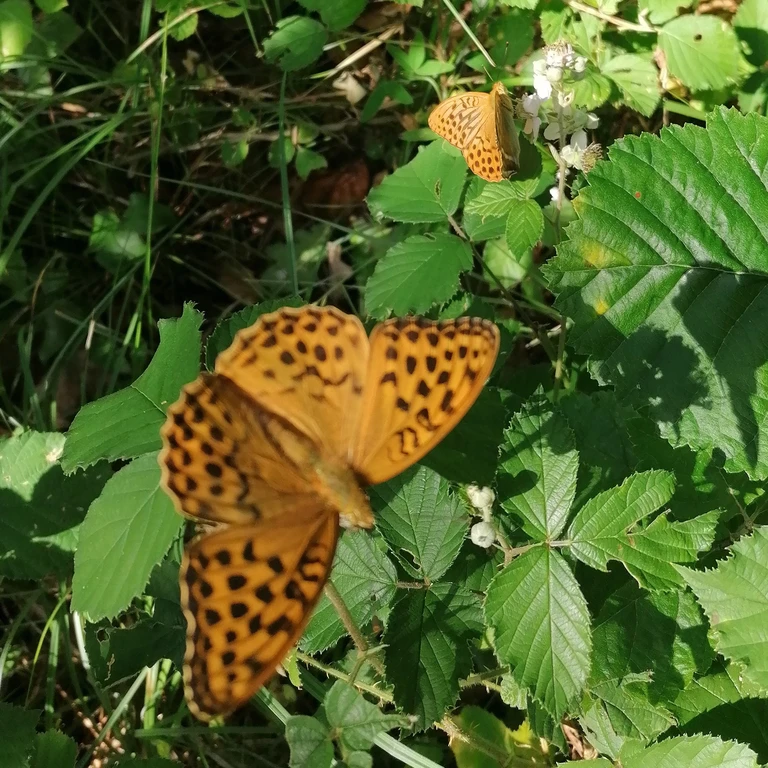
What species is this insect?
Argynnis paphia
